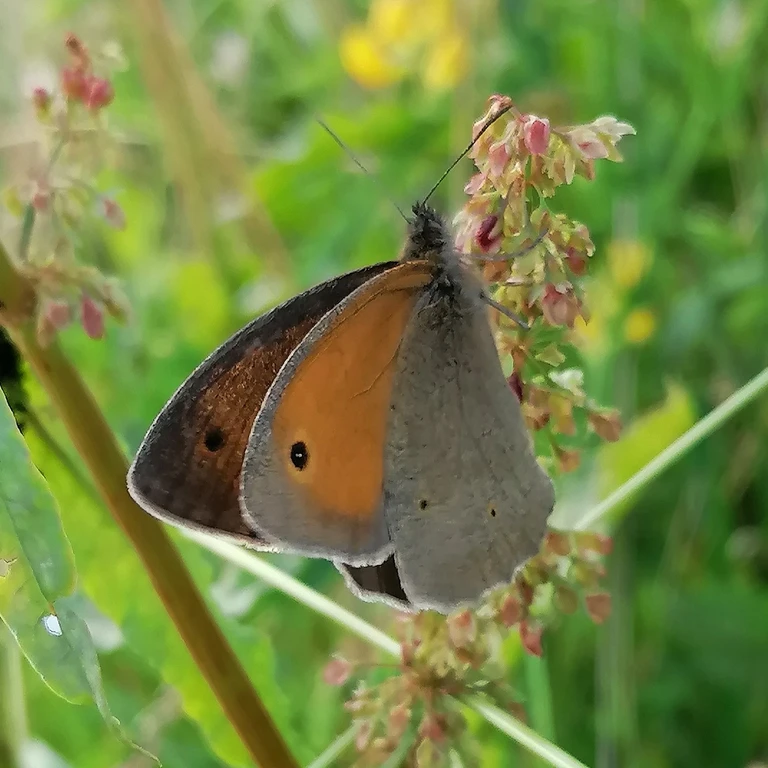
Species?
Maniola jurtina
